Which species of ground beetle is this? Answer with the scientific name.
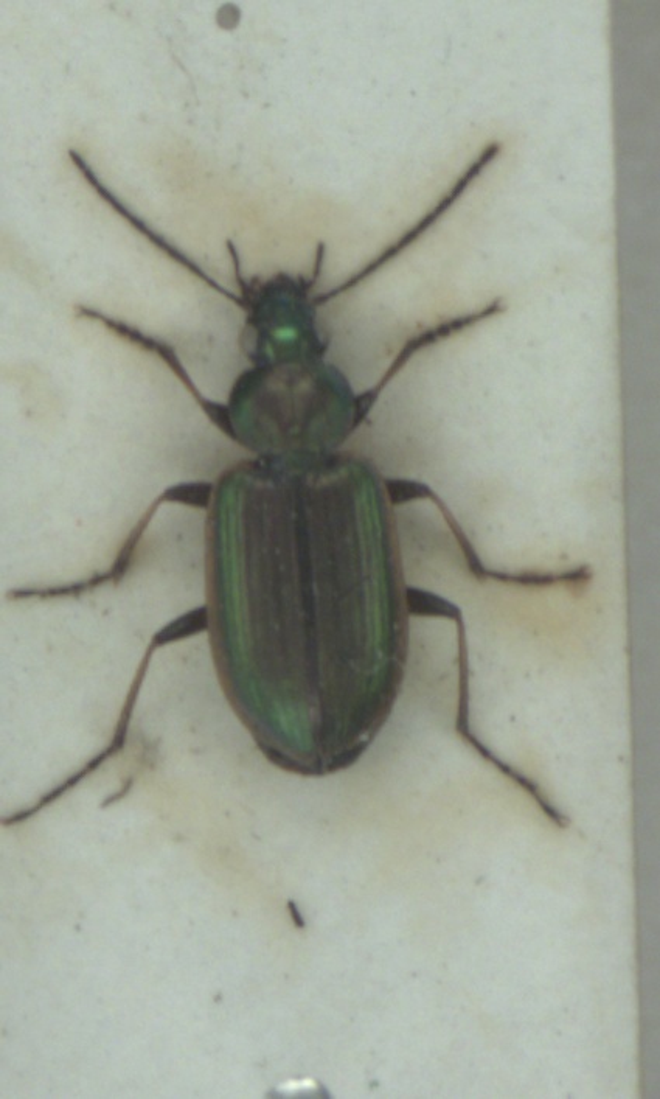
Agonum marginatum
